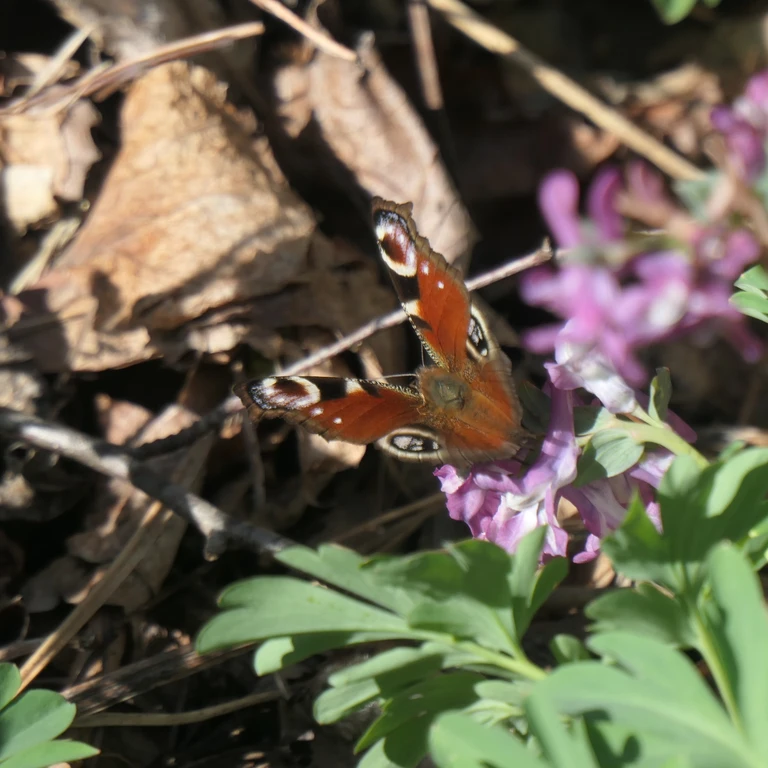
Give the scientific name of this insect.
Aglais io
